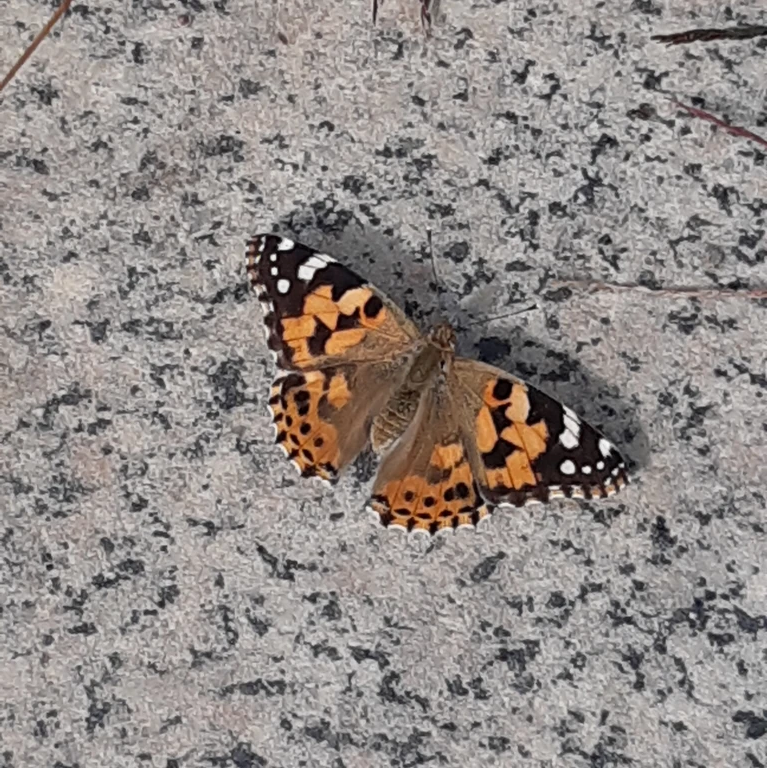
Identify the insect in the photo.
Vanessa cardui
